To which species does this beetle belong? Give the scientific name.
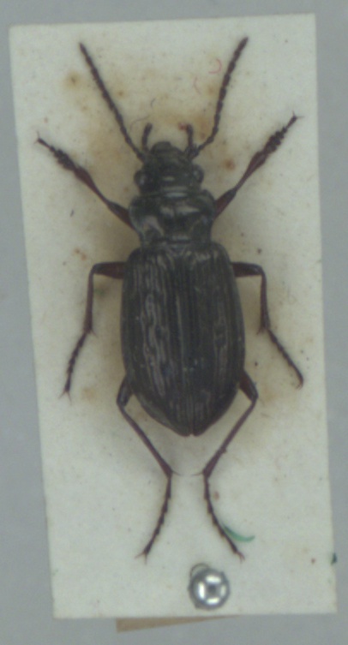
Pelophila borealis
